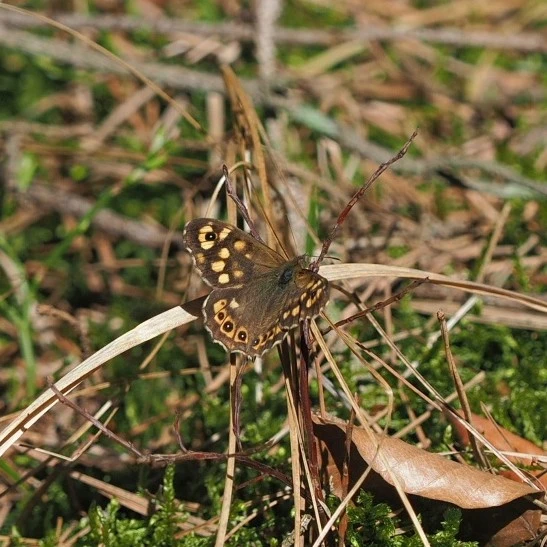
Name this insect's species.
Pararge aegeria
